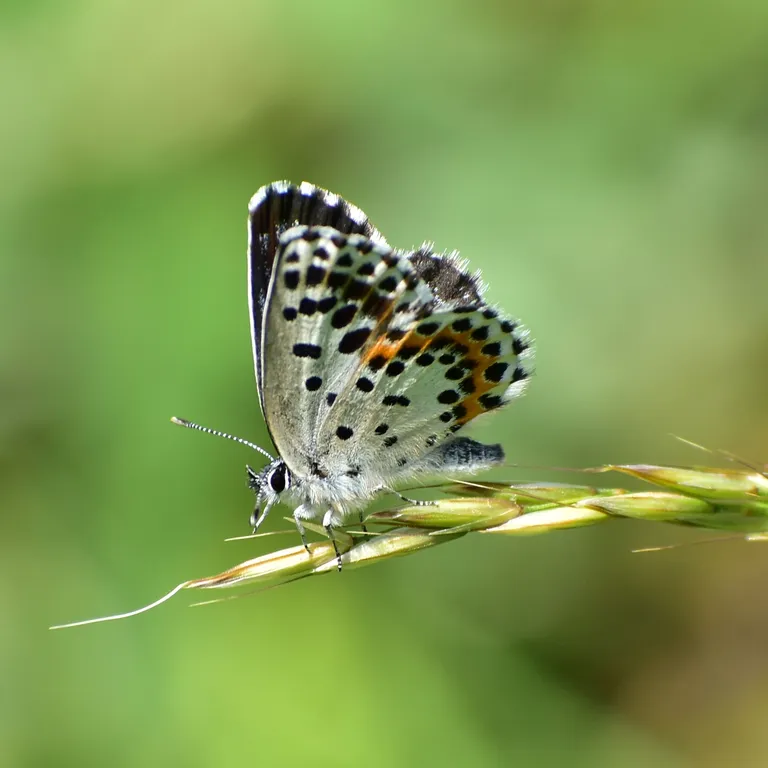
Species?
Scolitantides orion
